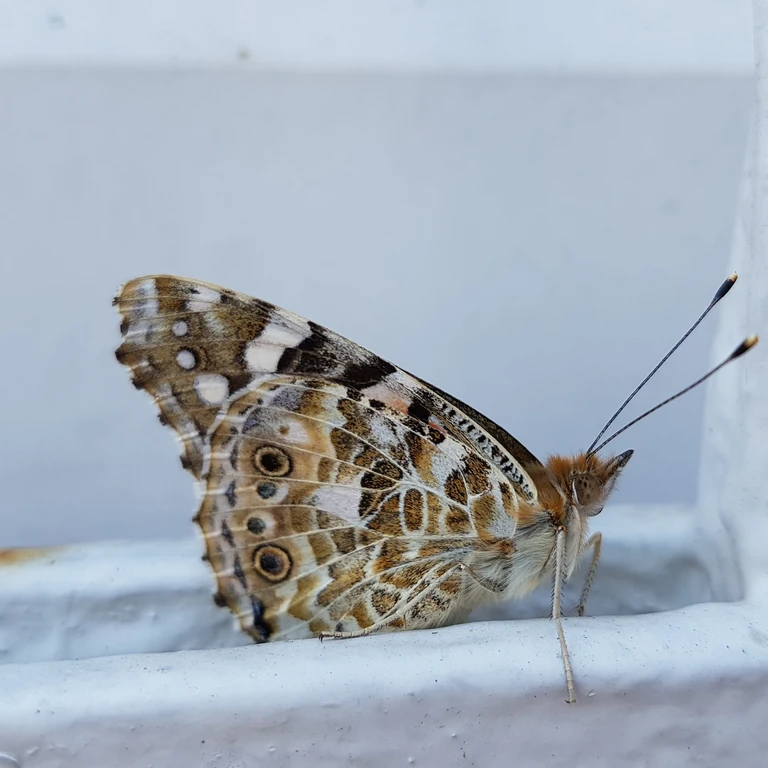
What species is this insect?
Vanessa cardui
